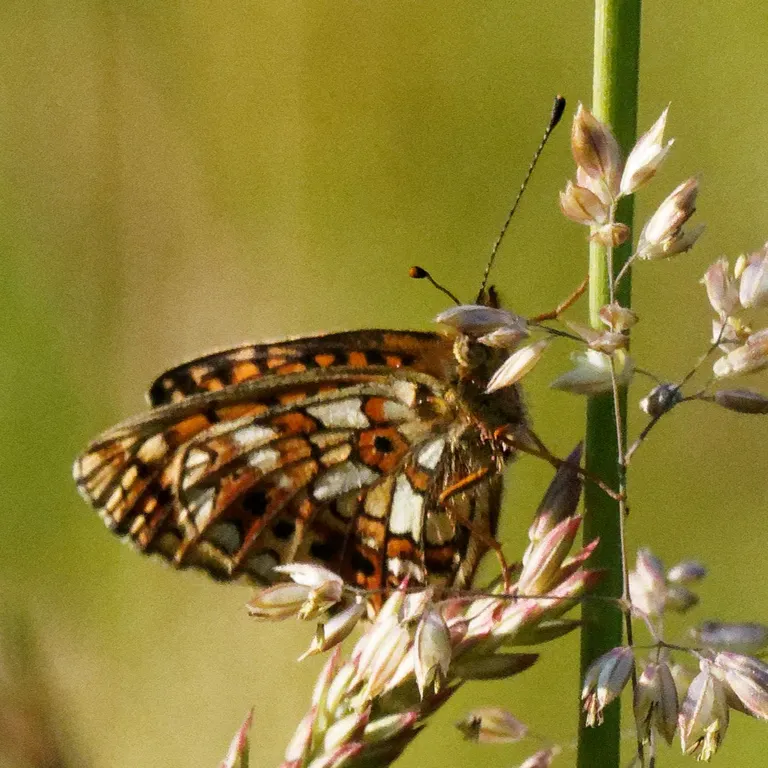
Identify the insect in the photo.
Boloria selene
